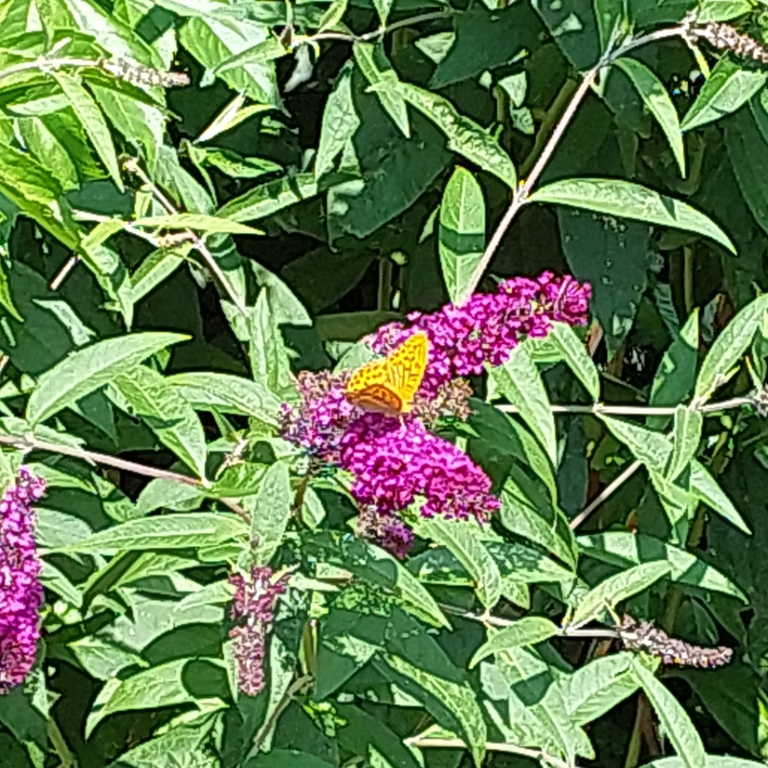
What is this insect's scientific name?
Argynnis paphia
